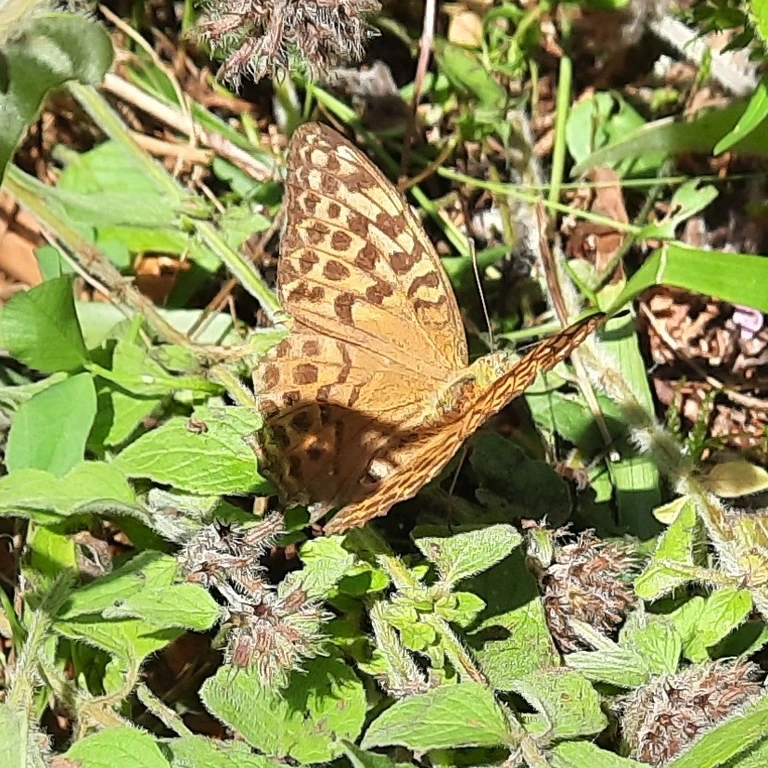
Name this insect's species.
Argynnis paphia
